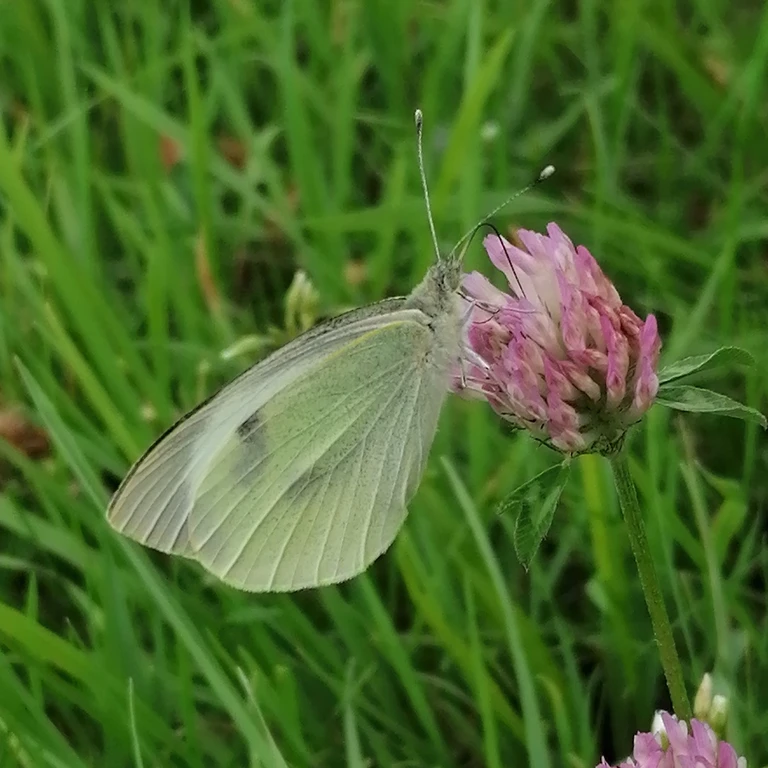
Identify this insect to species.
Pieris brassicae
